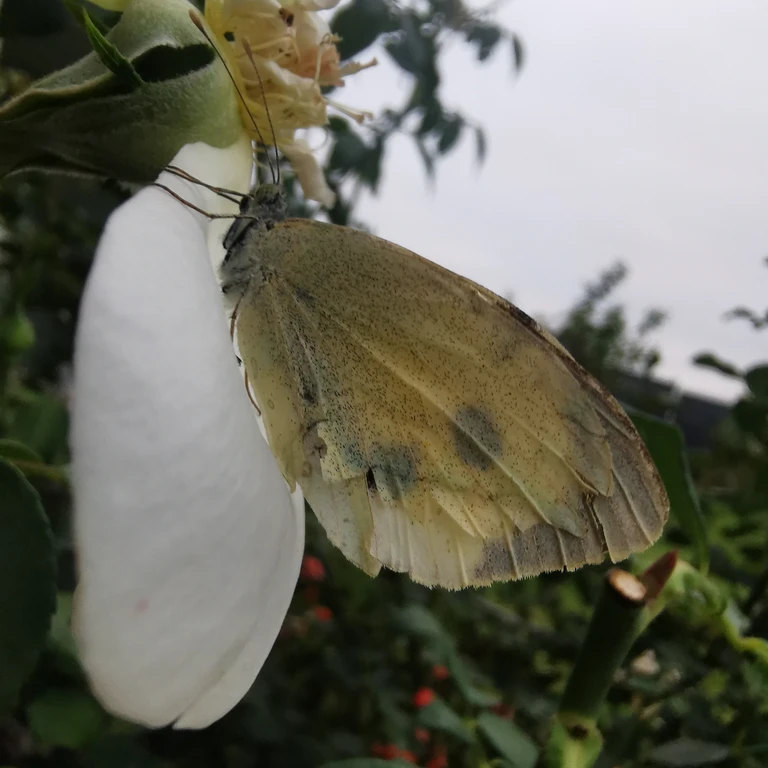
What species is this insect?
Pieris brassicae
